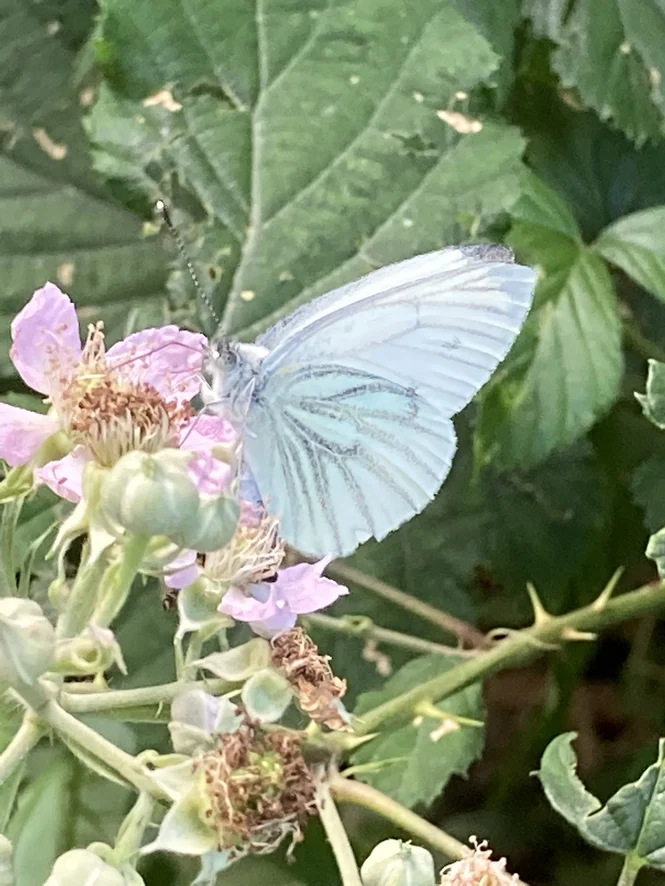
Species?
Pieris napi
